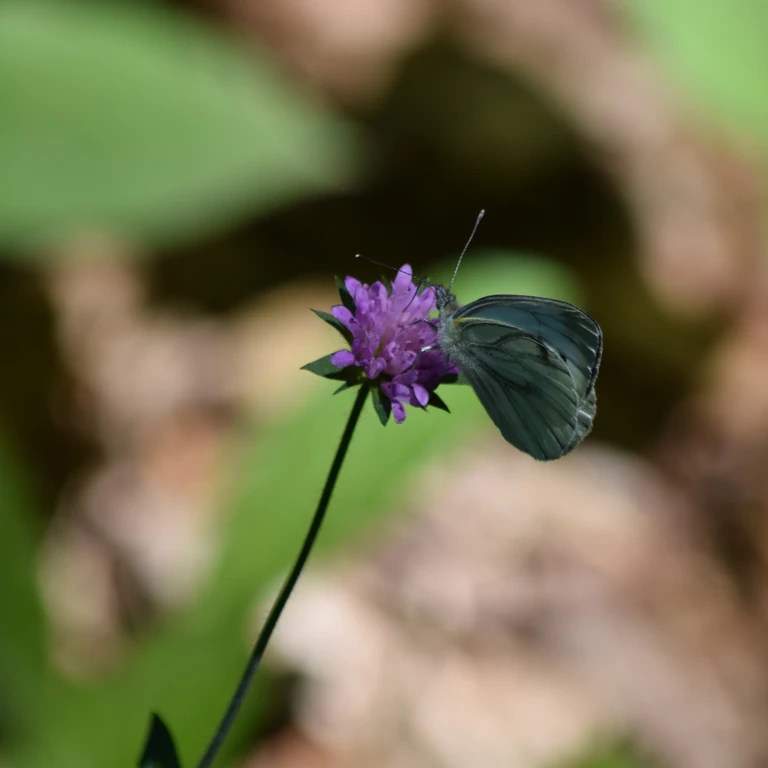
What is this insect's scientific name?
Pieris napi
